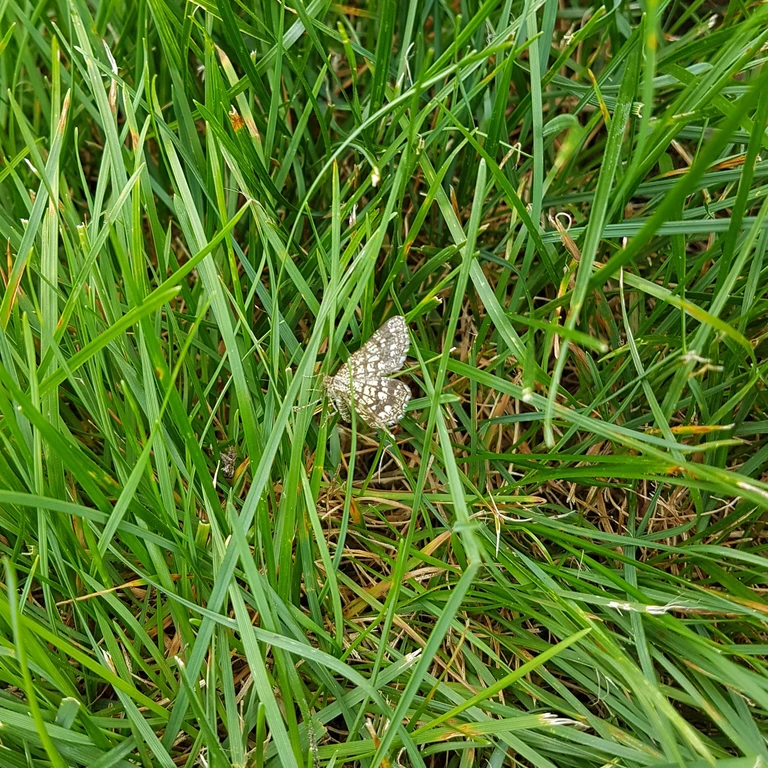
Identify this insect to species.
Chiasmia clathrata
